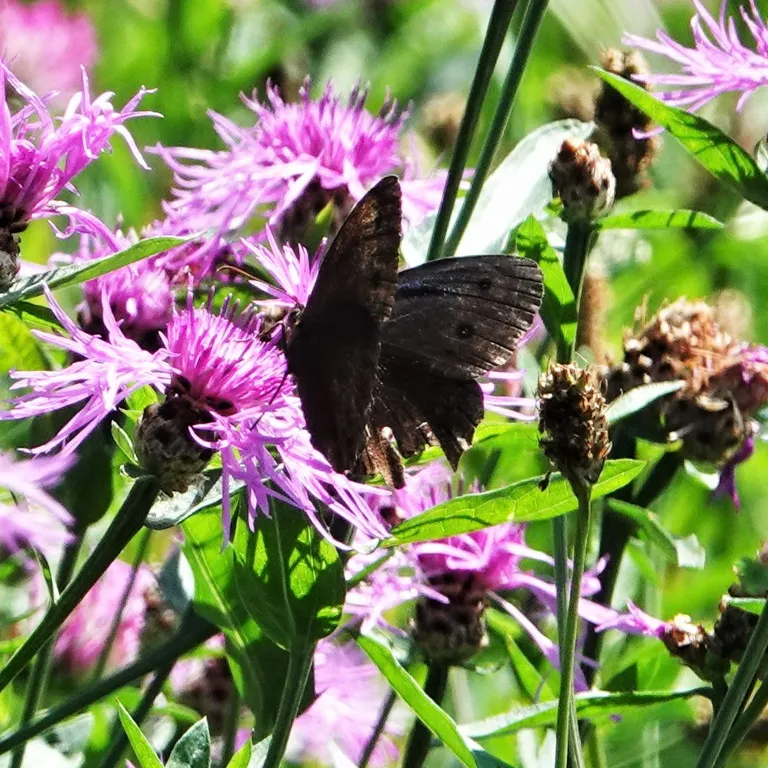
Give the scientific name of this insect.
Minois dryas
